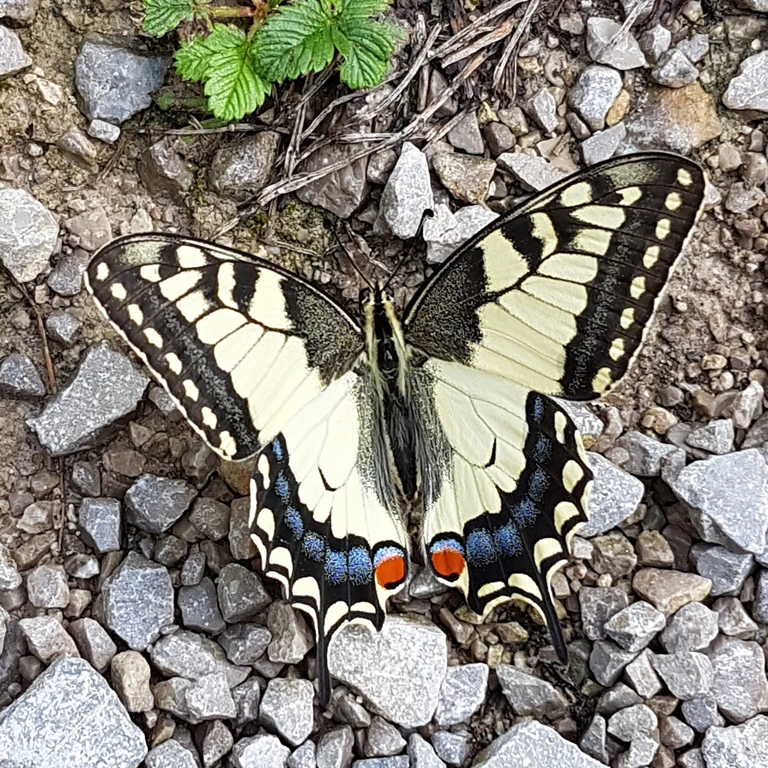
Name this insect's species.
Papilio machaon
